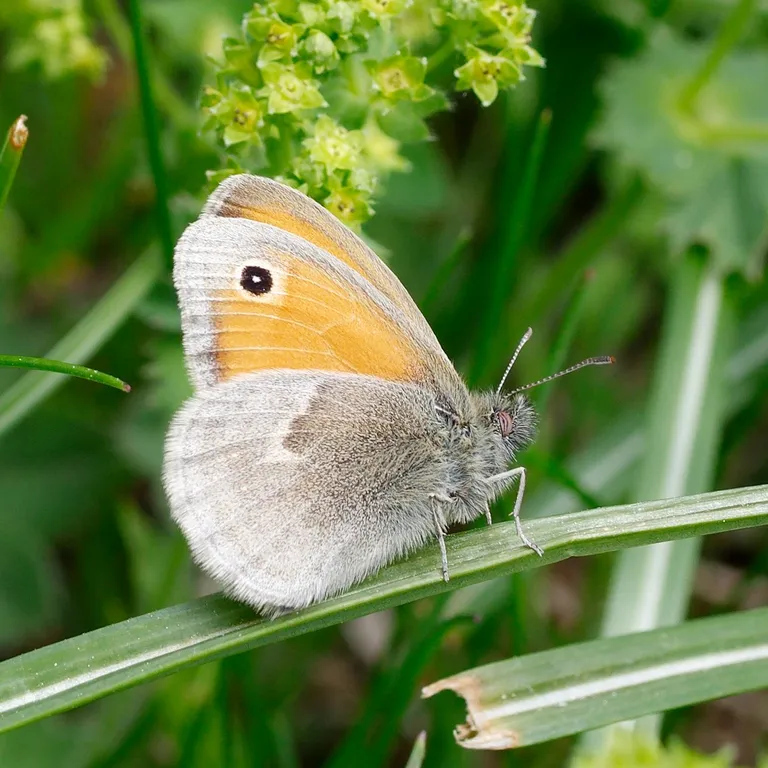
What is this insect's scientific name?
Coenonympha pamphilus
